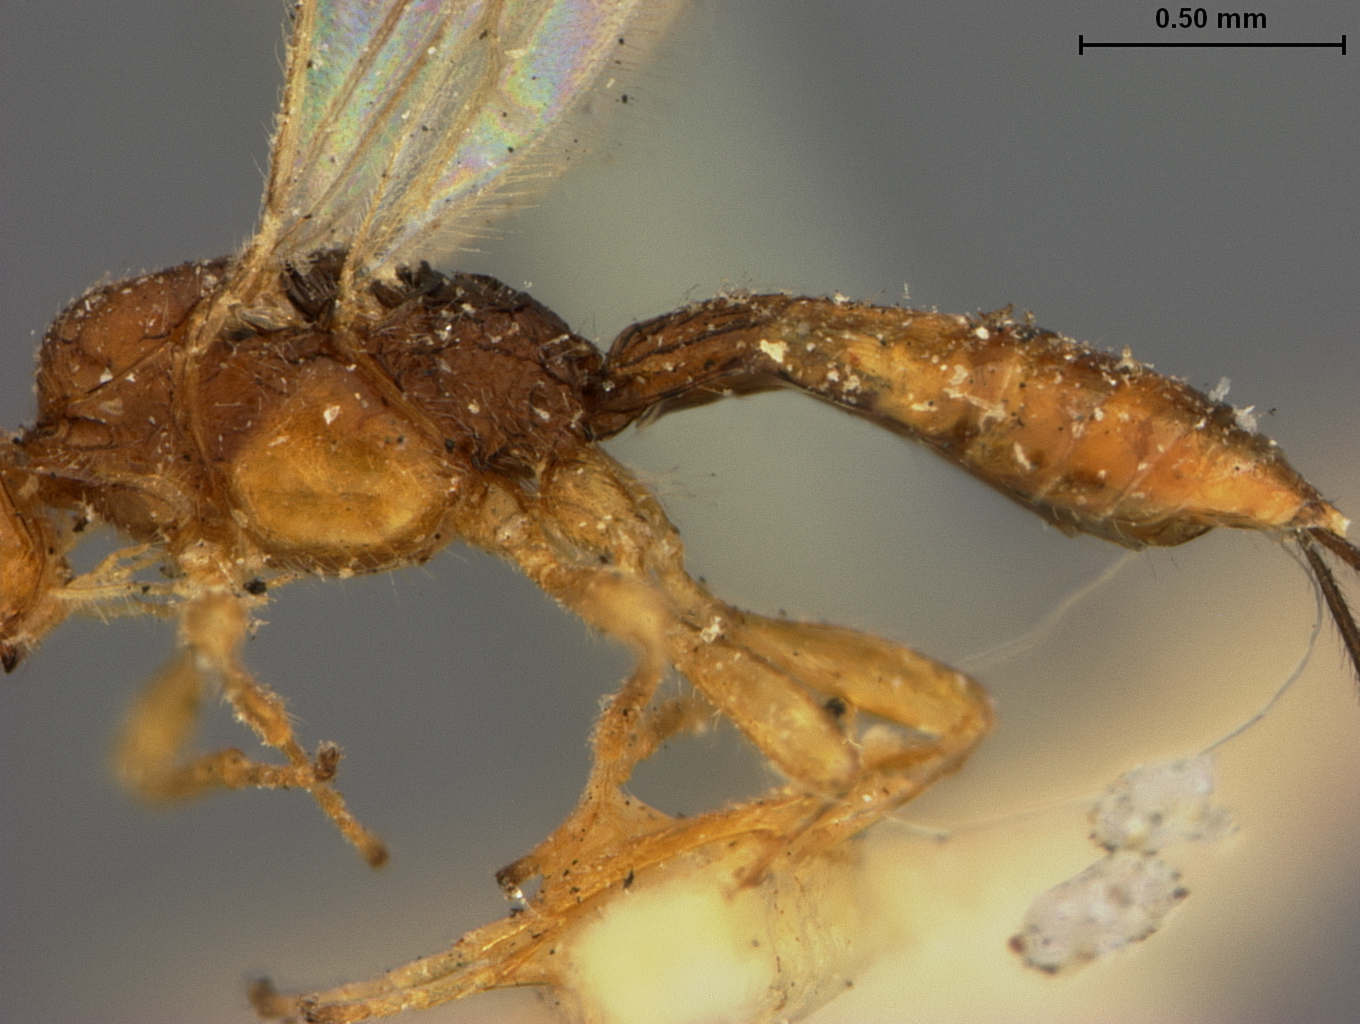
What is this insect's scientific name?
Caenophanes chittendenii
